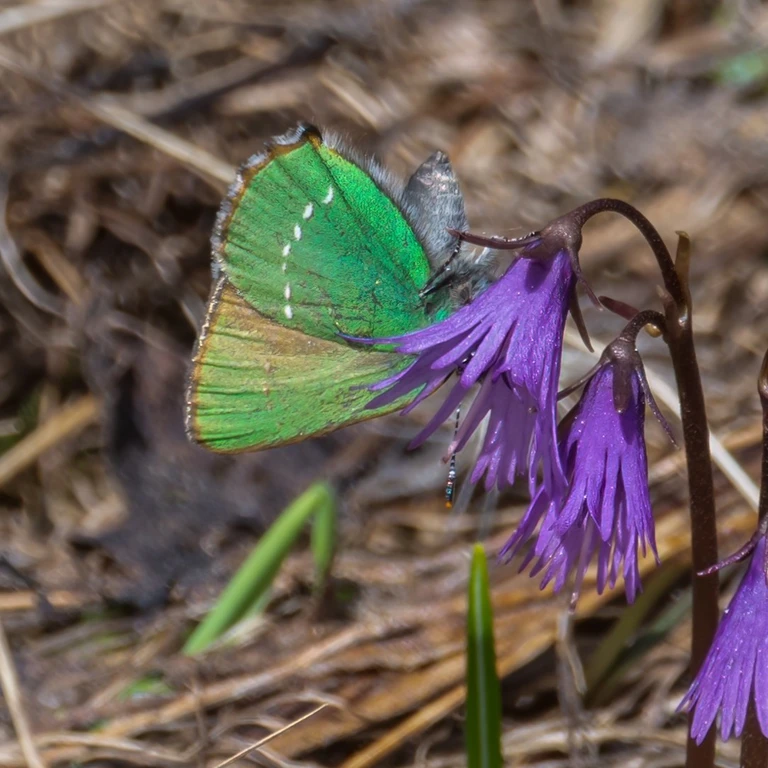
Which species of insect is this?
Callophrys rubi
